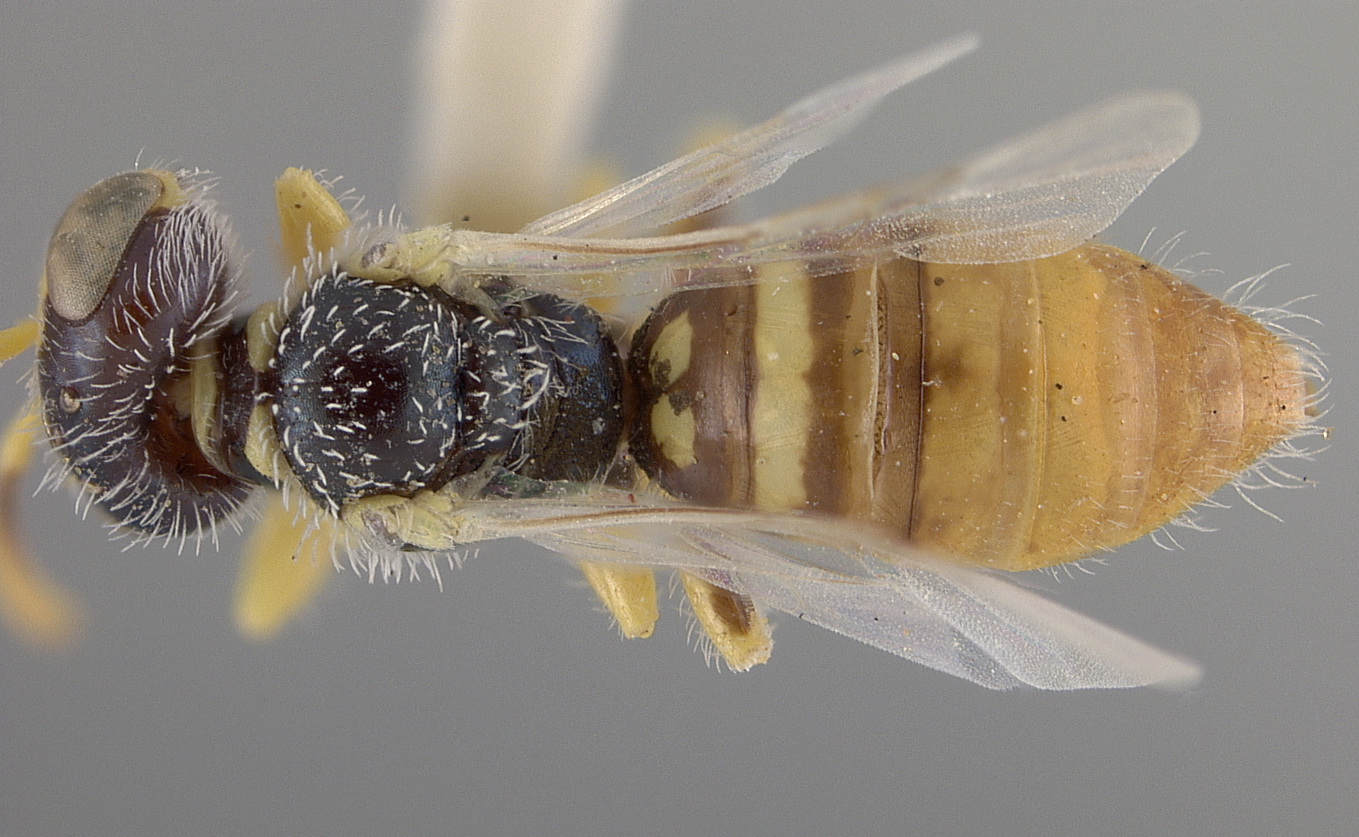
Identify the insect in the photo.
Perdita vittata
